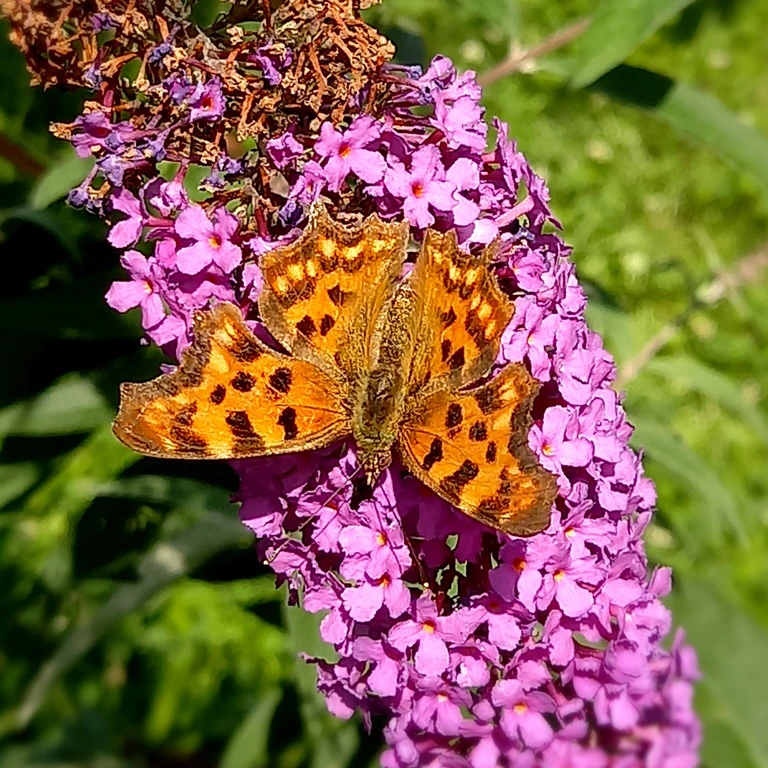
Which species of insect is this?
Polygonia c-album
